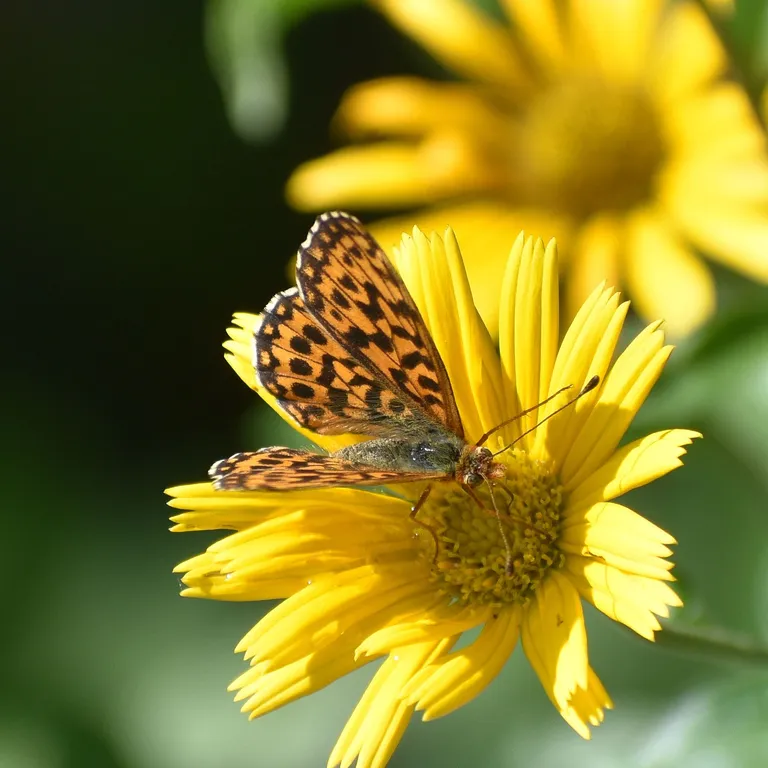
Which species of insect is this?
Boloria dia
